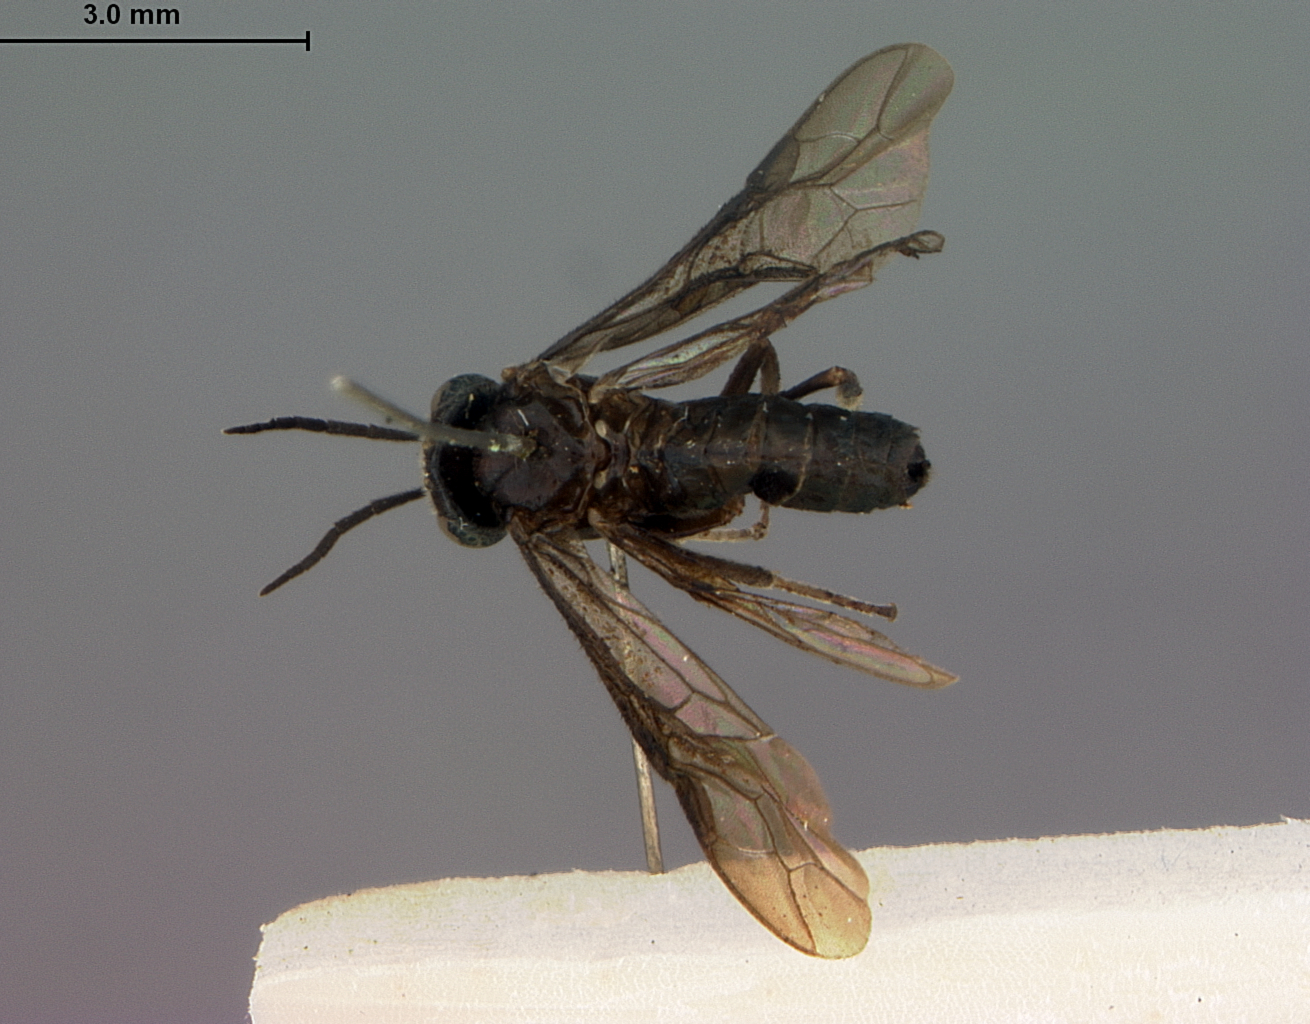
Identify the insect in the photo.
Calantica argentea (also Nesoselandria ceylonensis)
